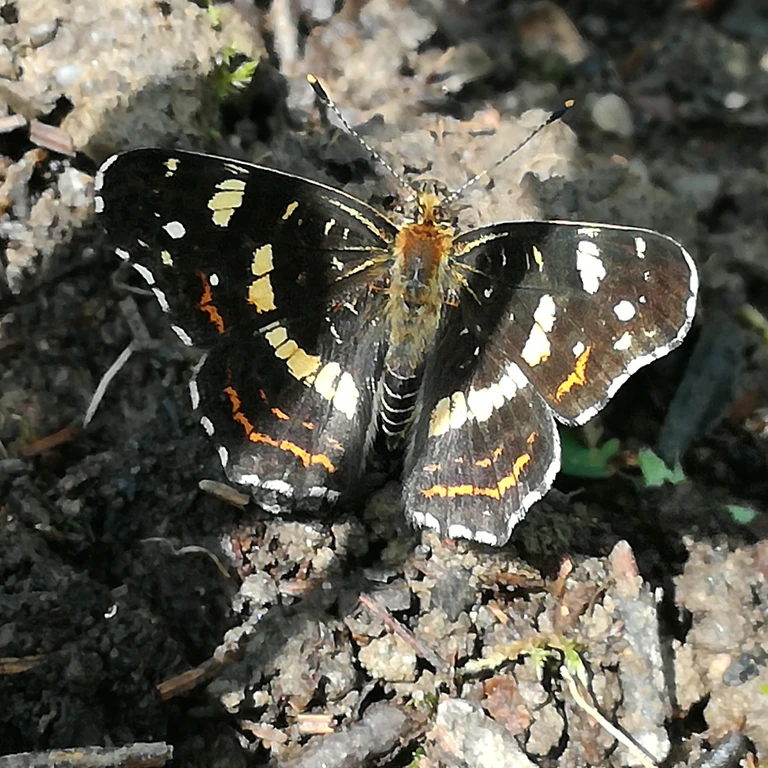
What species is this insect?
Araschnia levana
